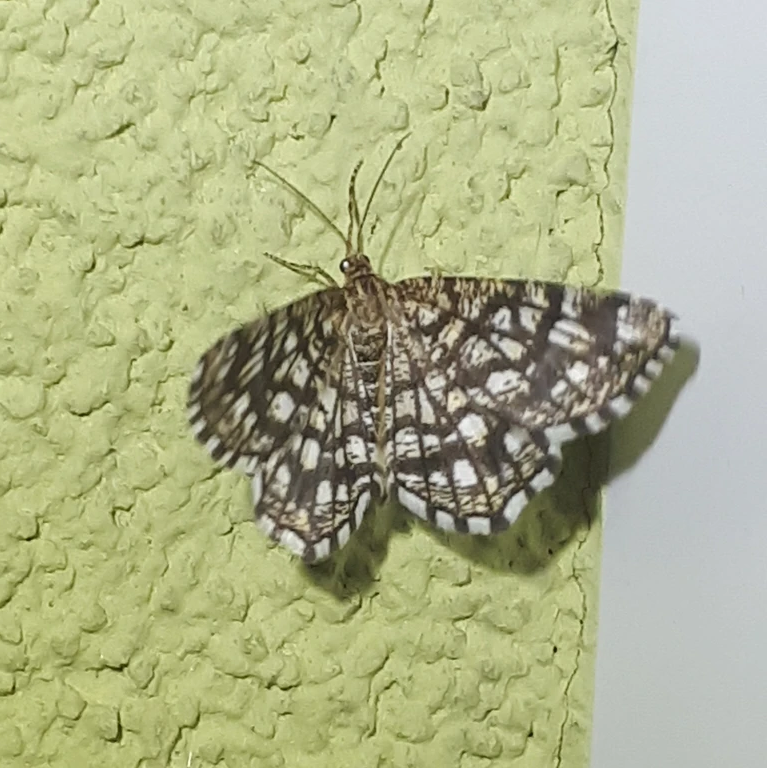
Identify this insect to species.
Chiasmia clathrata
